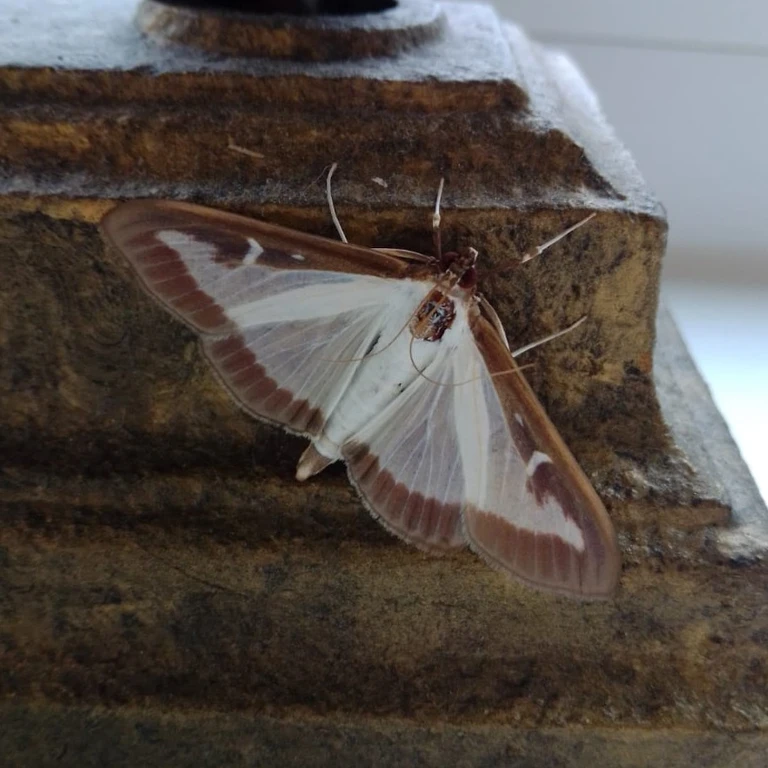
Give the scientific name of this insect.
Cydalima perspectalis
